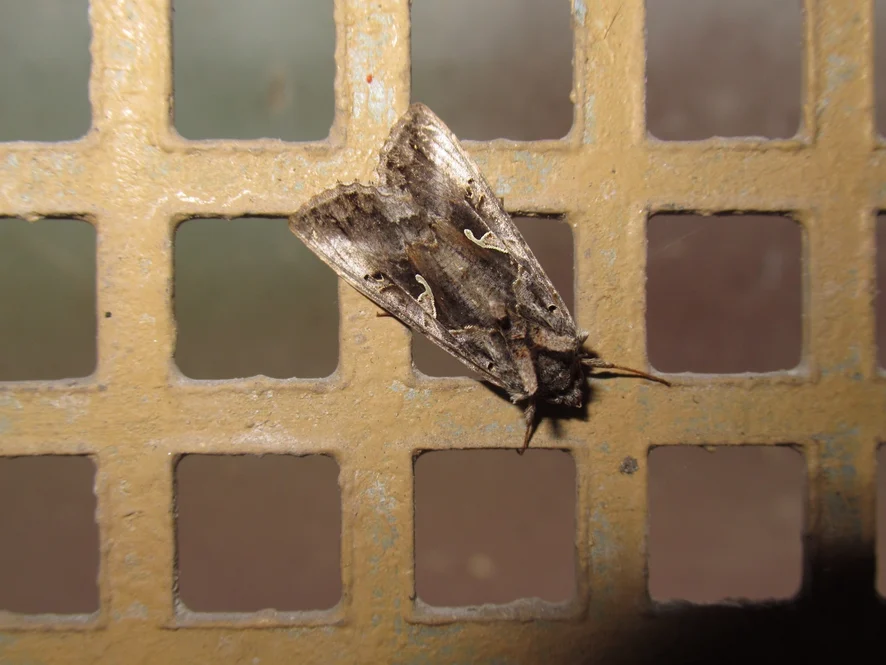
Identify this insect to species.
Autographa gamma
